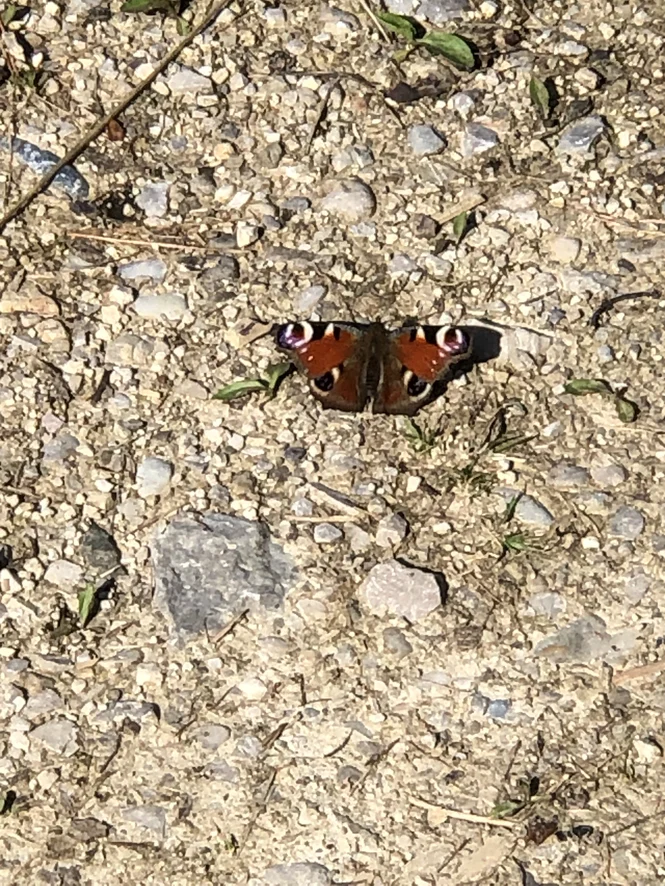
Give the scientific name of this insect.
Aglais io
